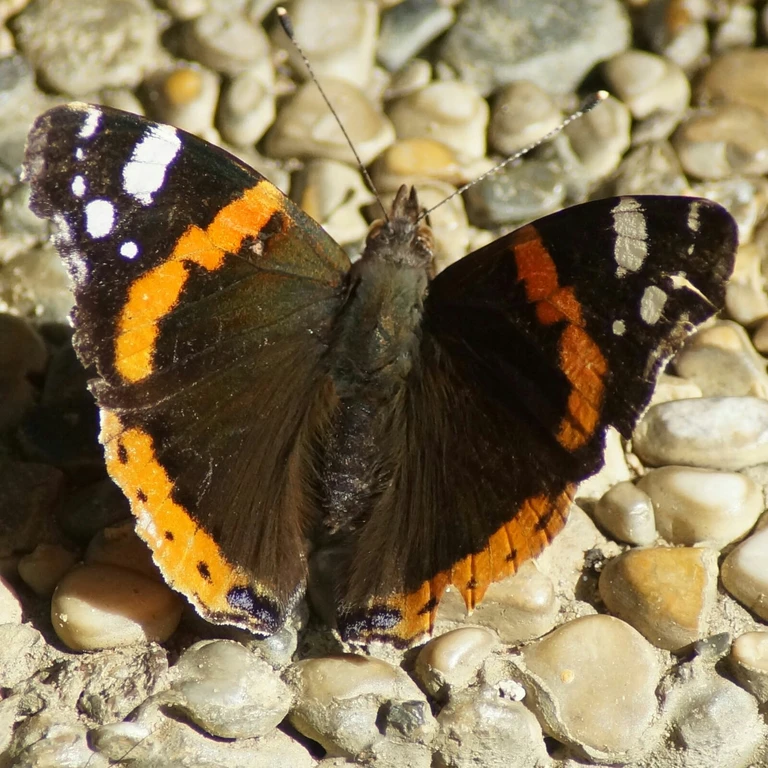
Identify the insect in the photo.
Vanessa atalanta
